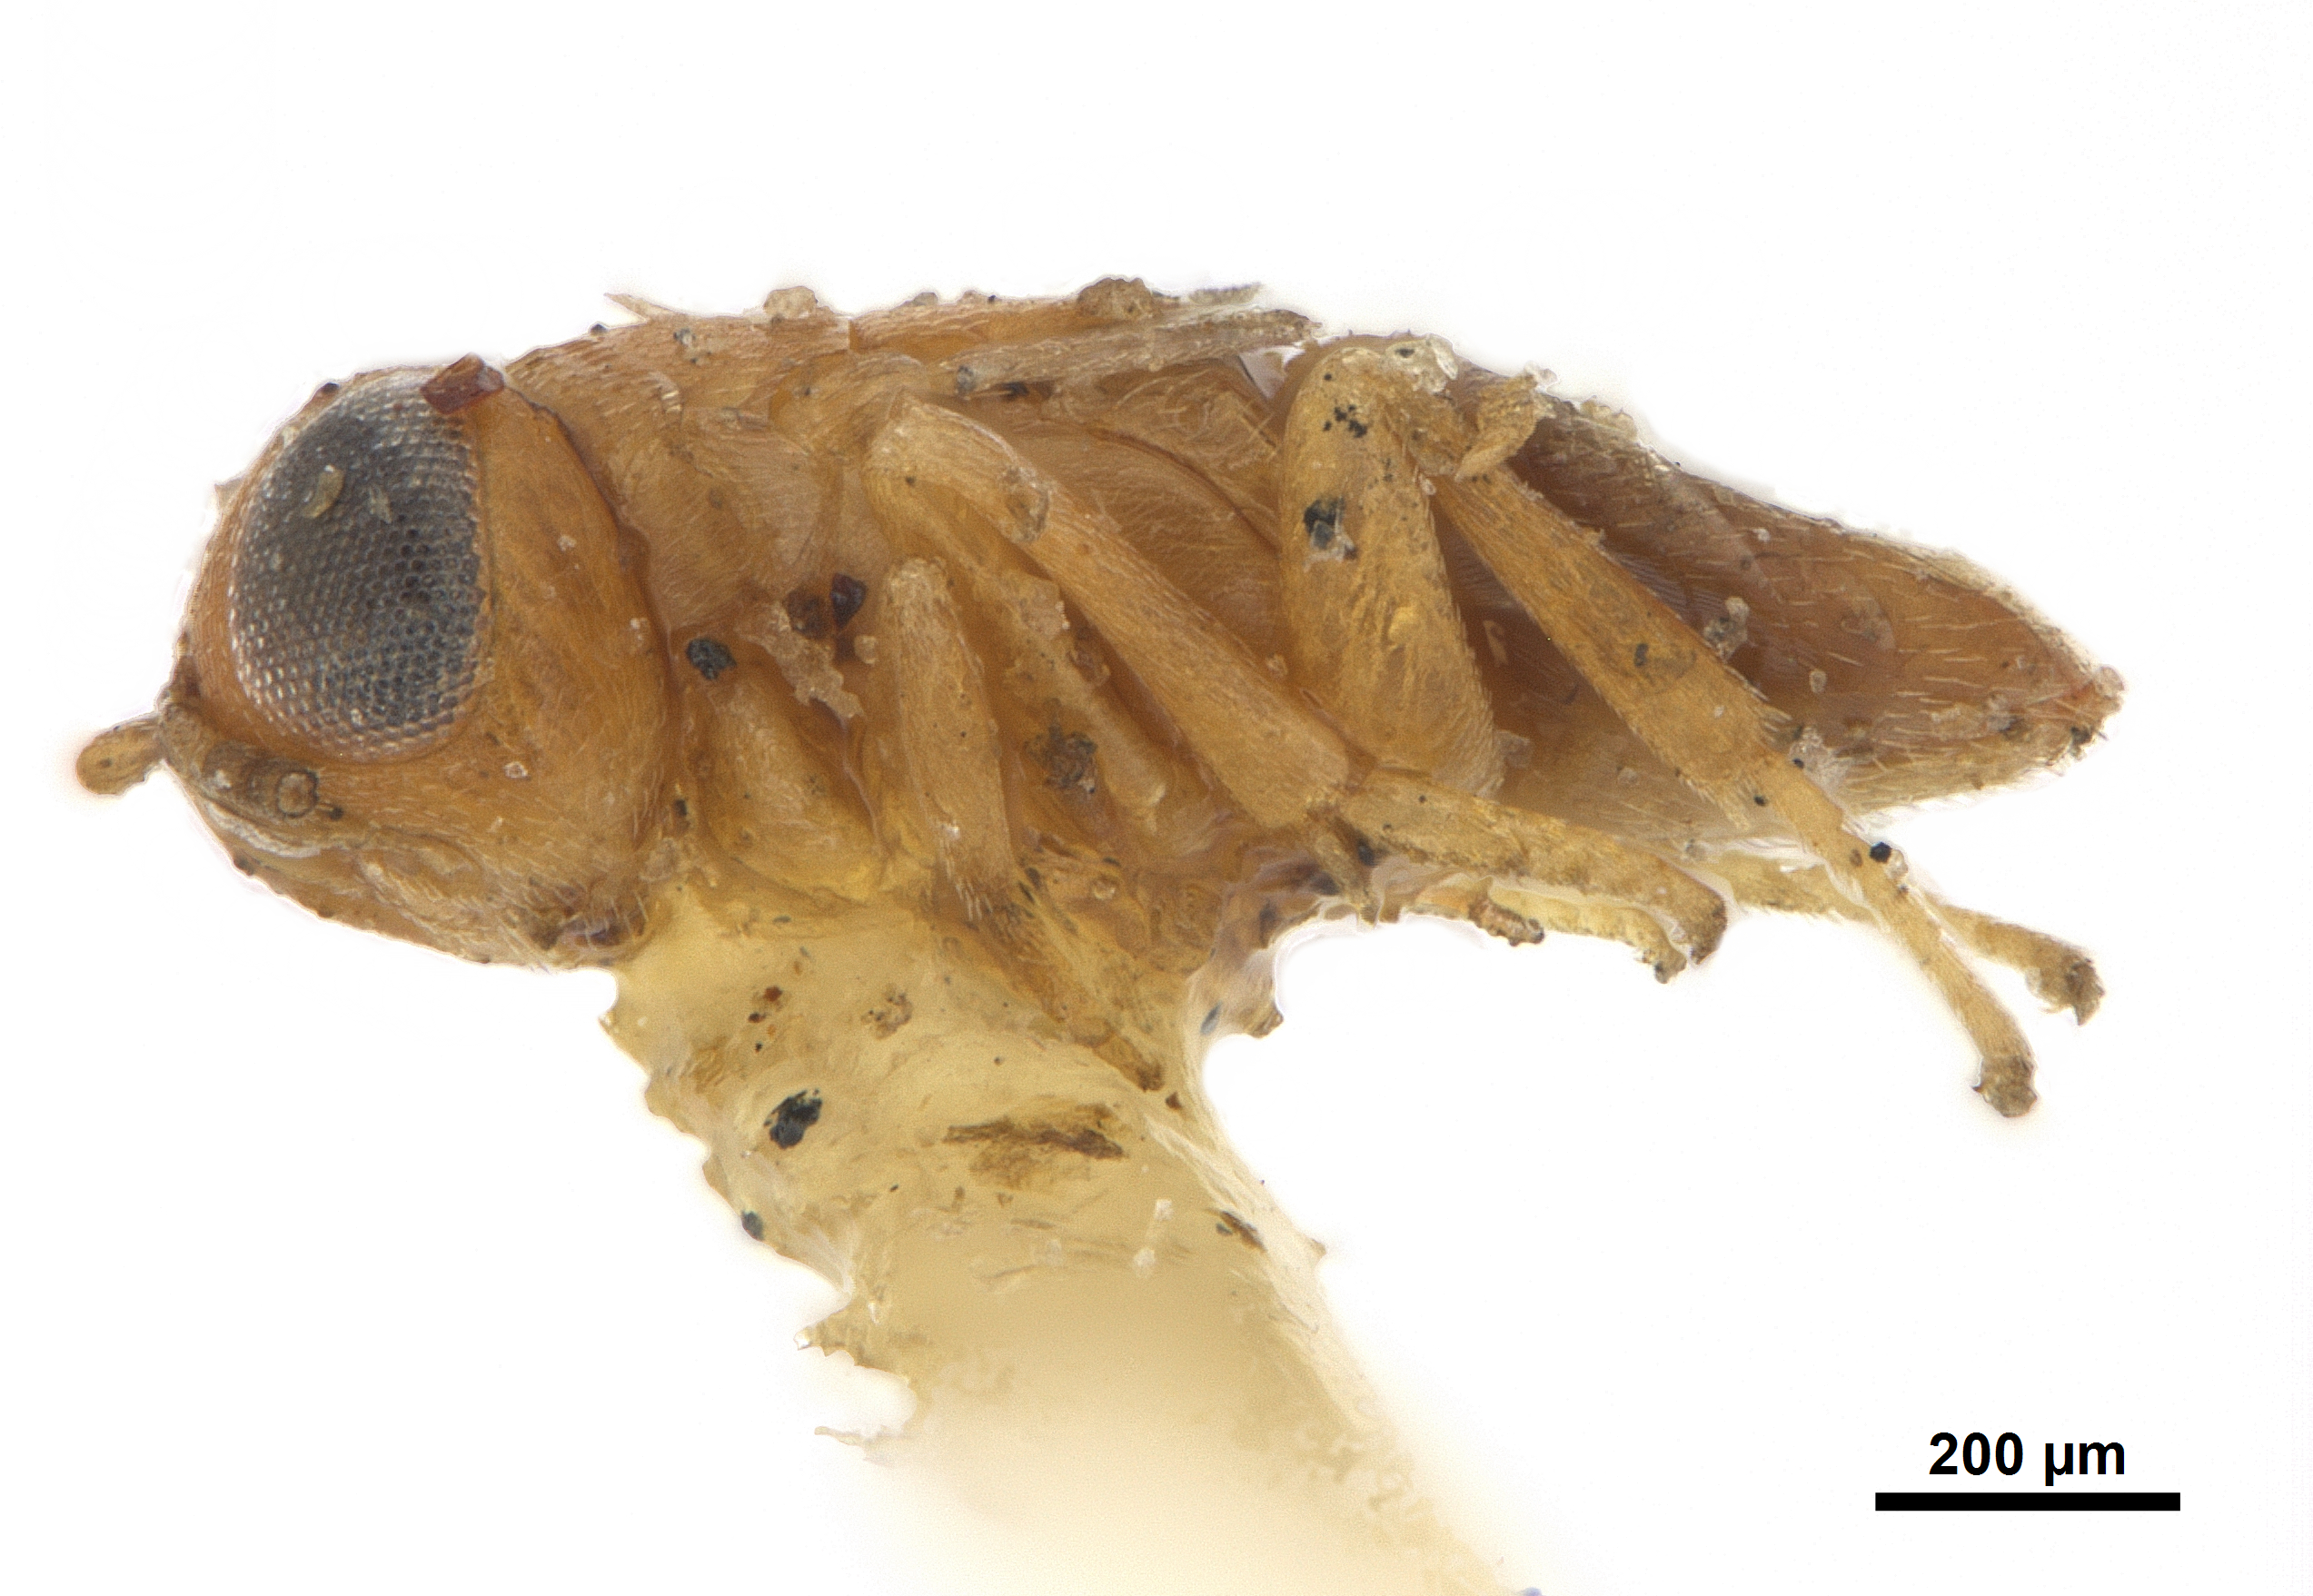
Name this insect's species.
Mucrencyrtus frerrierei
